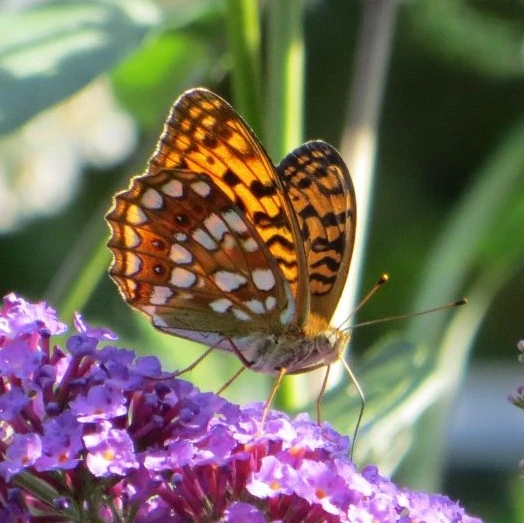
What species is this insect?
Fabriciana adippe
